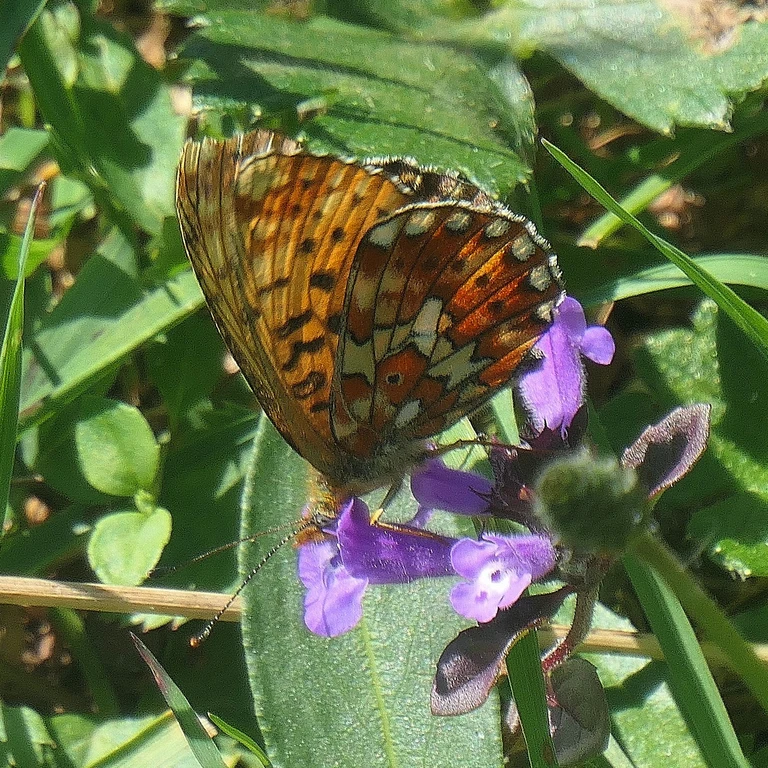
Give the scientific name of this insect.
Boloria euphrosyne (also Clossiana euphrosyne)
